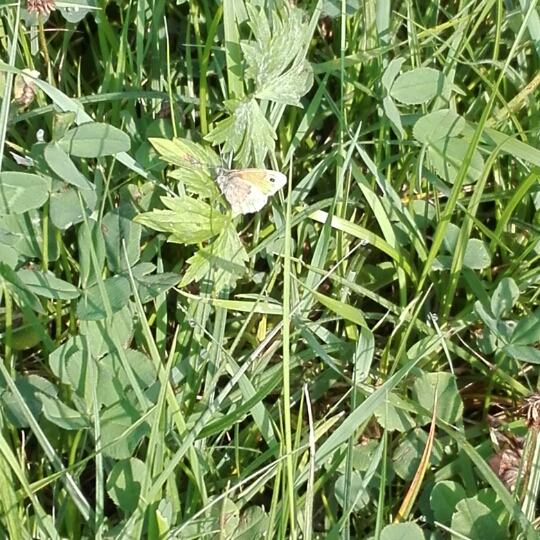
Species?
Coenonympha pamphilus
